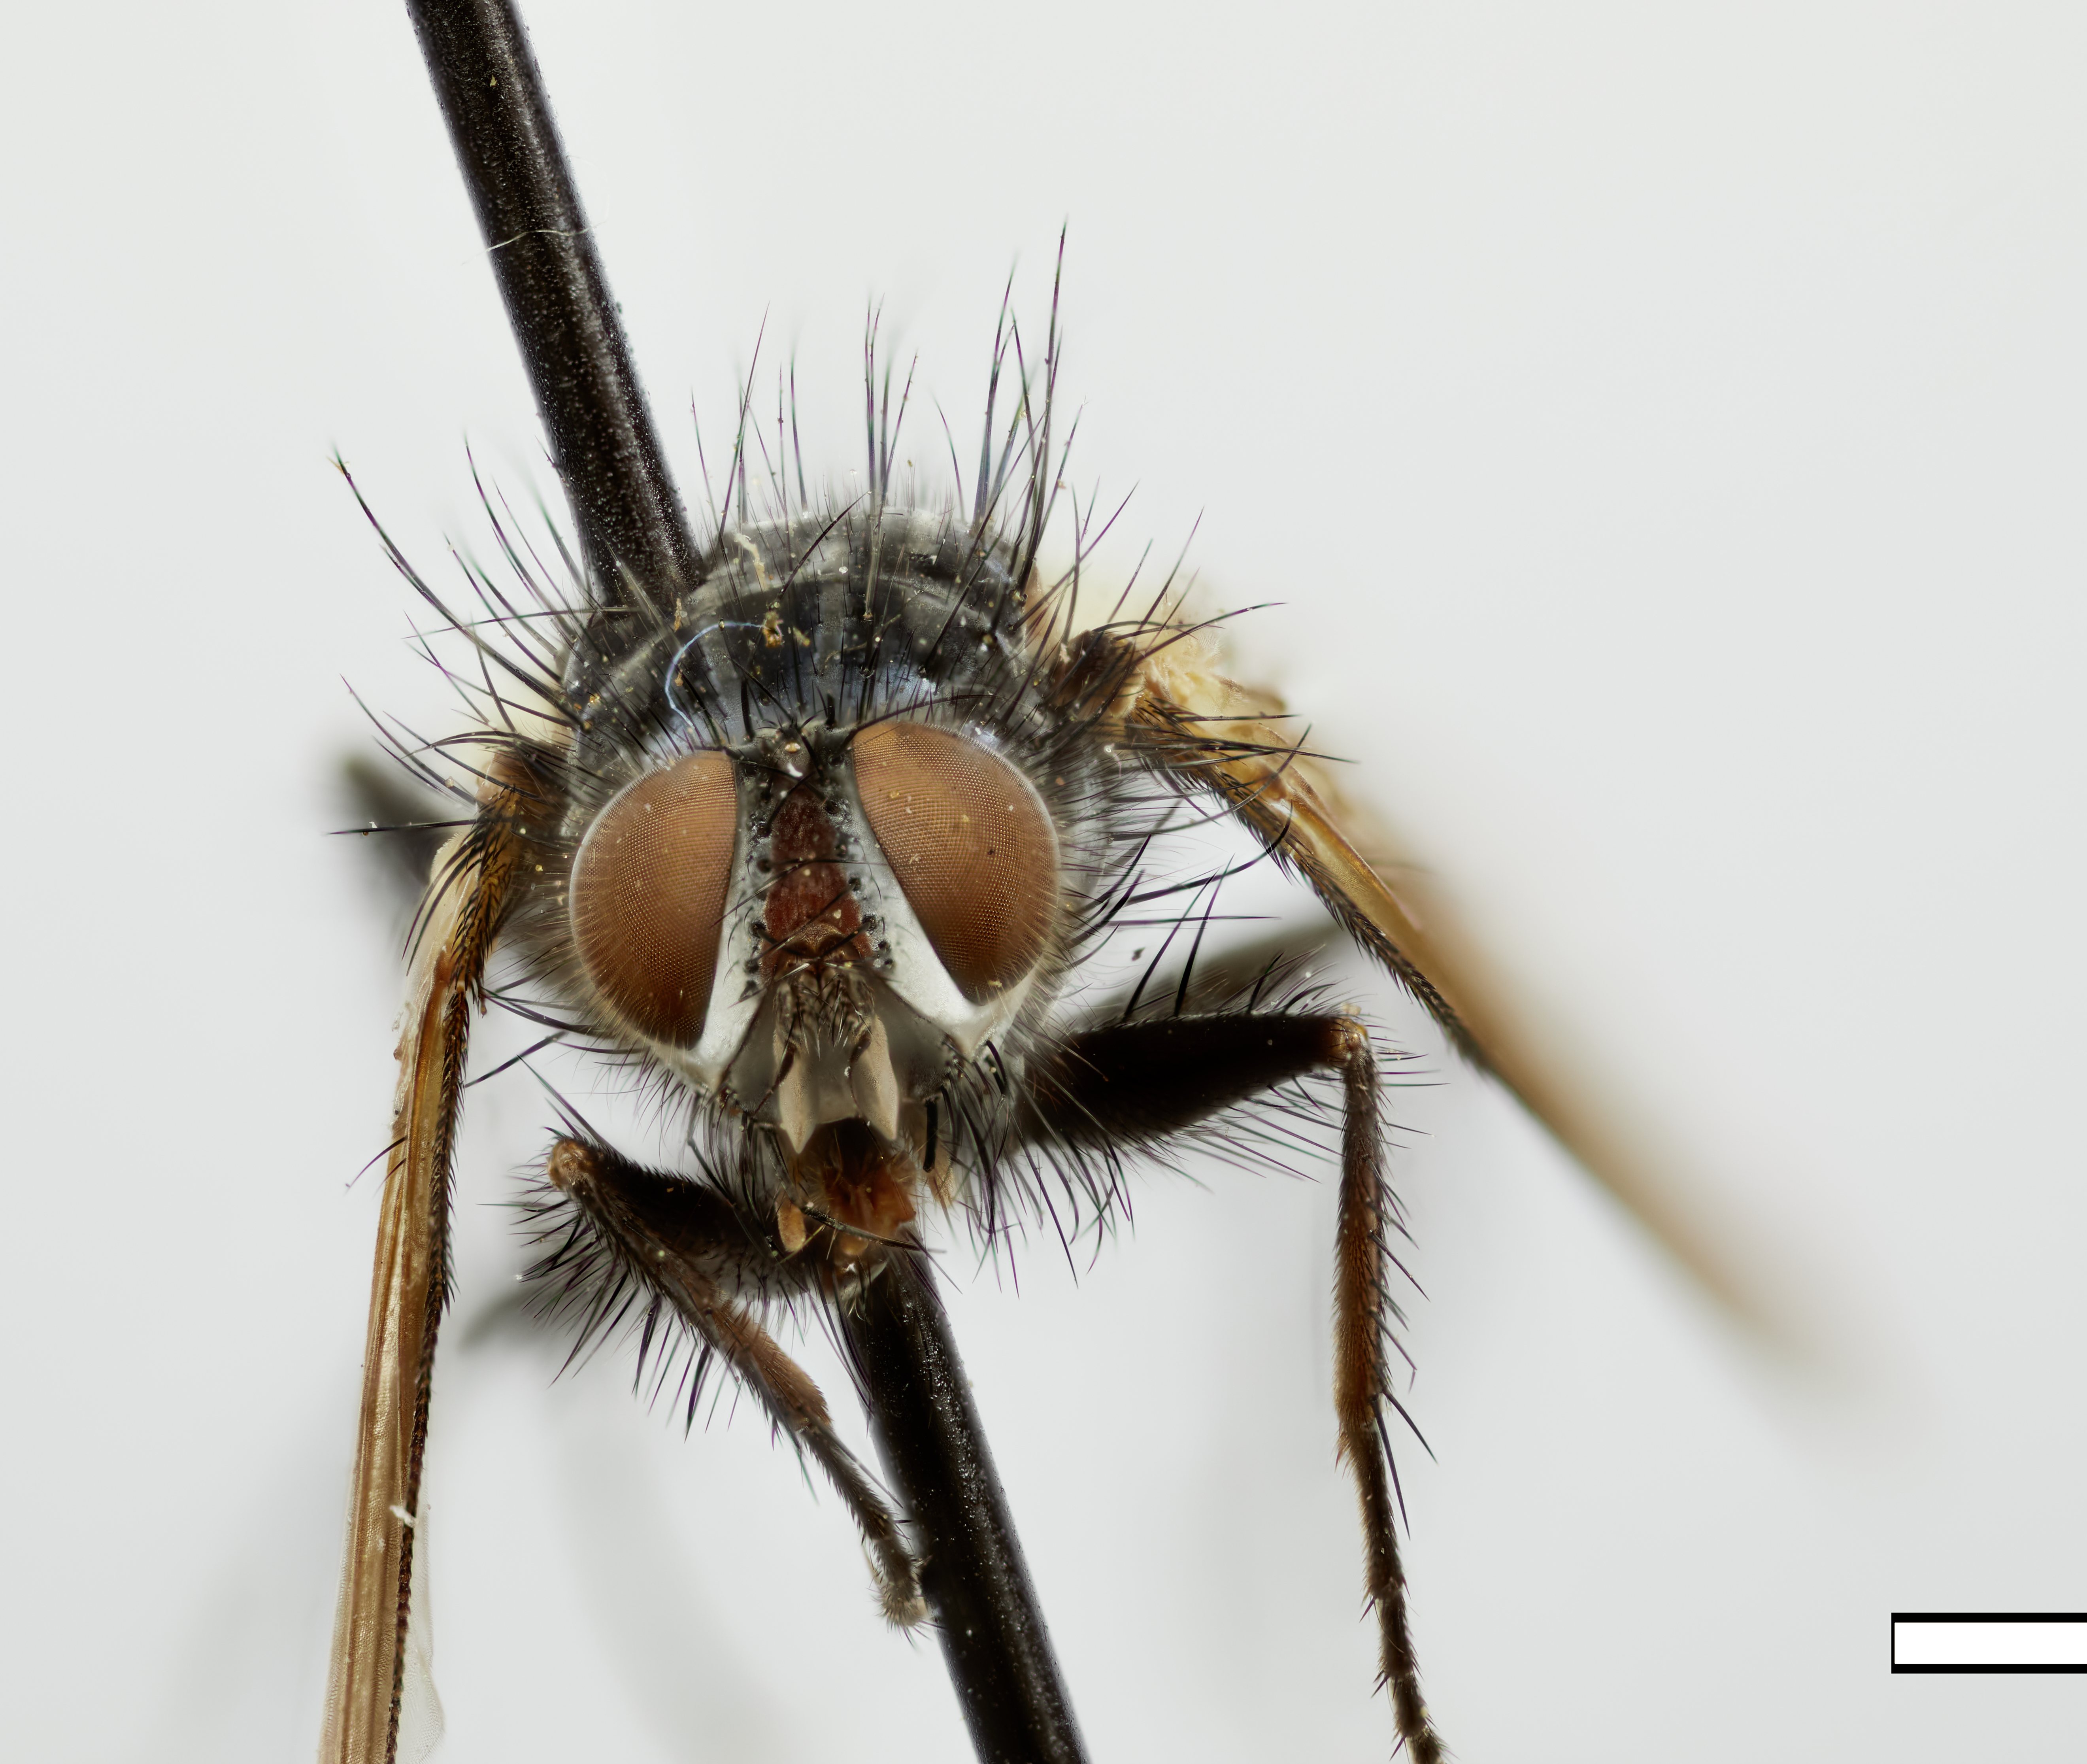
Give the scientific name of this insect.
Matucania mellisquama
